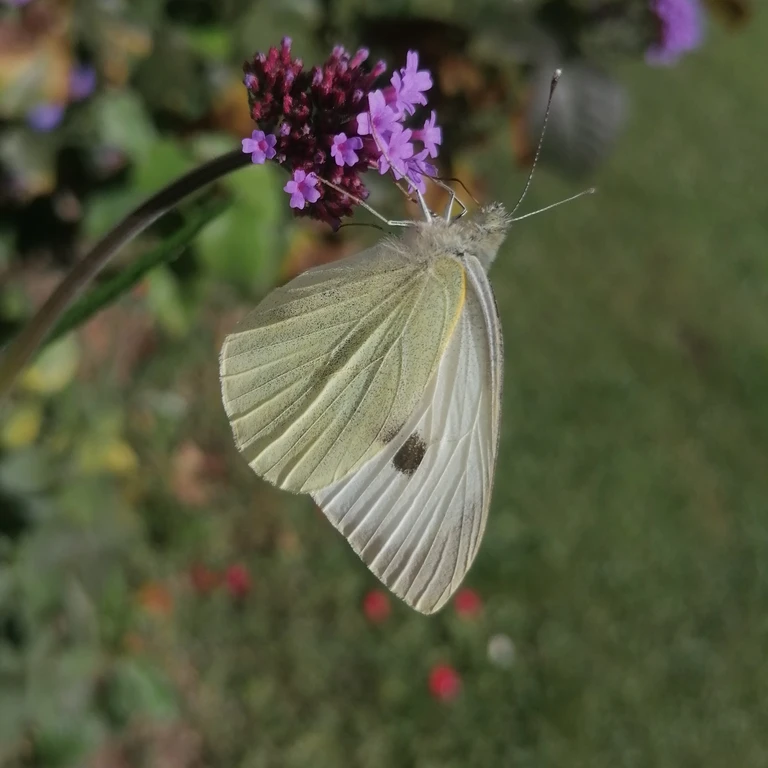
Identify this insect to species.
Pieris brassicae
